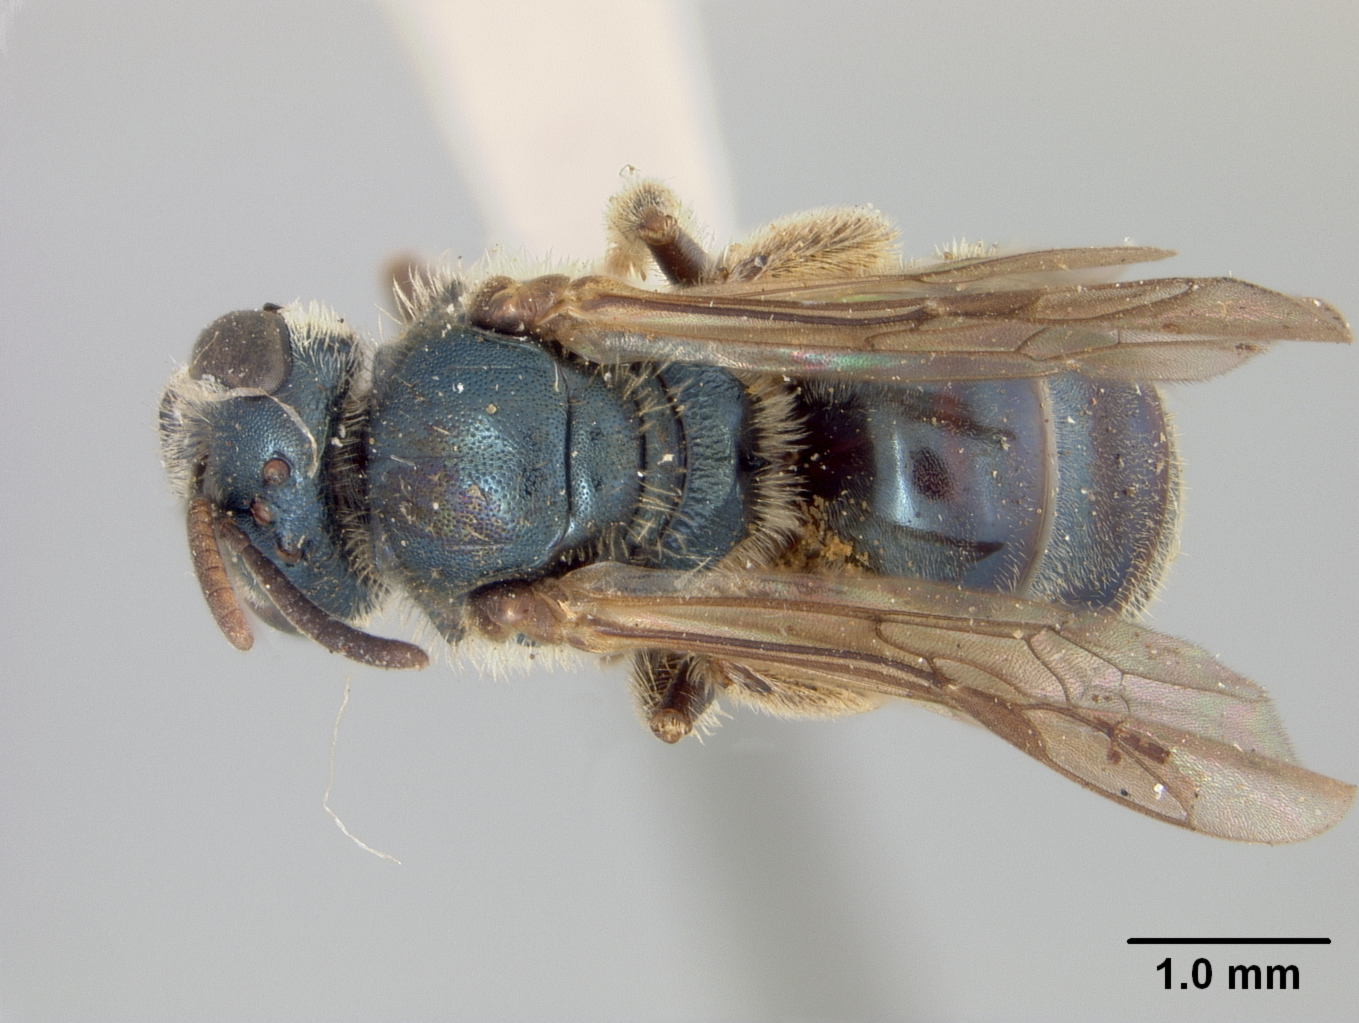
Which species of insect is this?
Halictus proangularis
